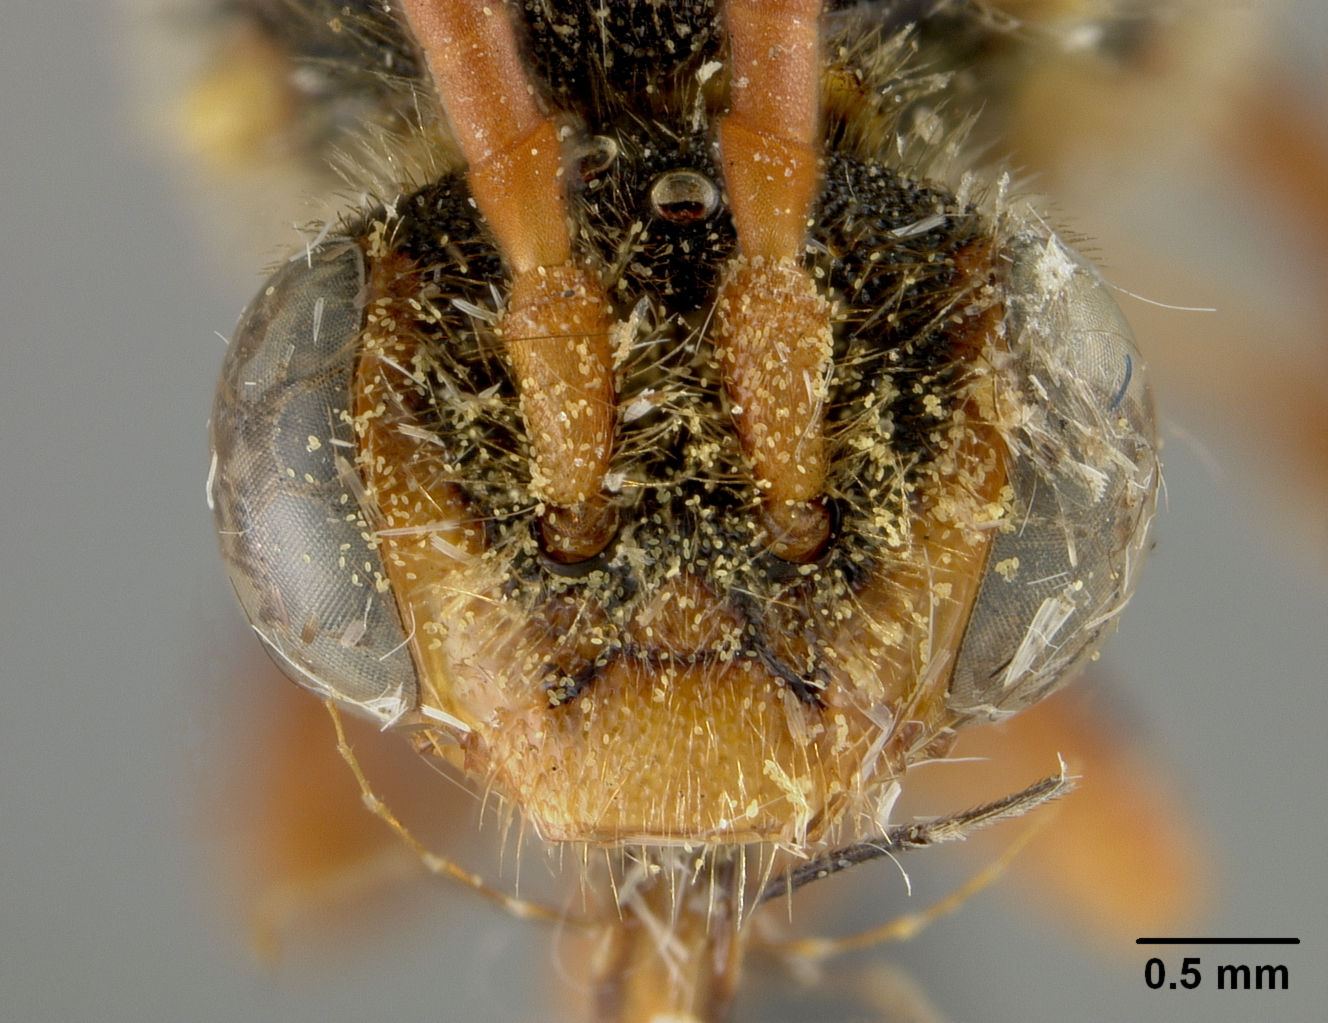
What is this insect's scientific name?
Nomada civilis
